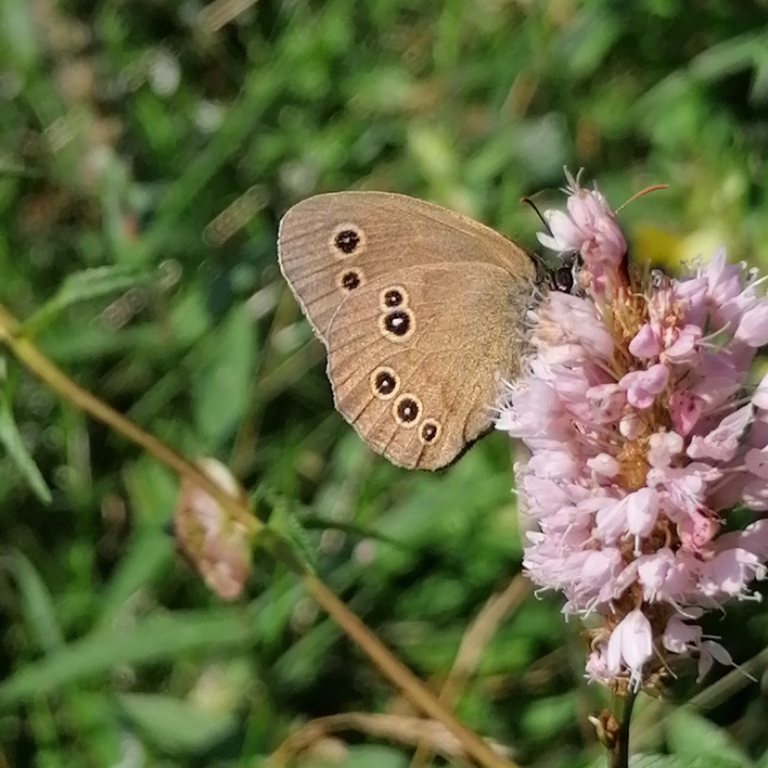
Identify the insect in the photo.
Aphantopus hyperantus
